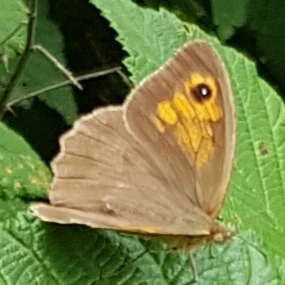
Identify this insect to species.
Maniola jurtina
